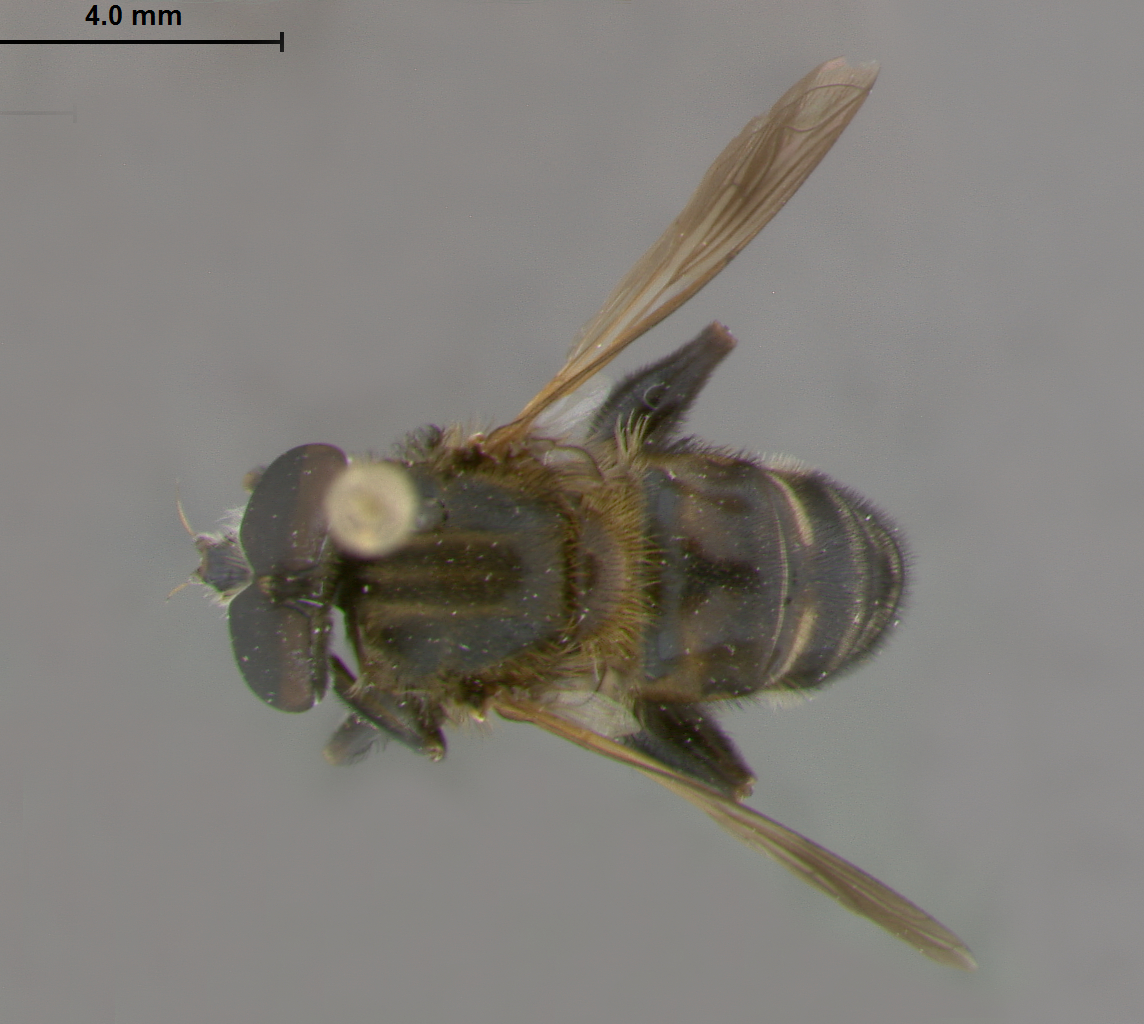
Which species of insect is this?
Mallota apis
